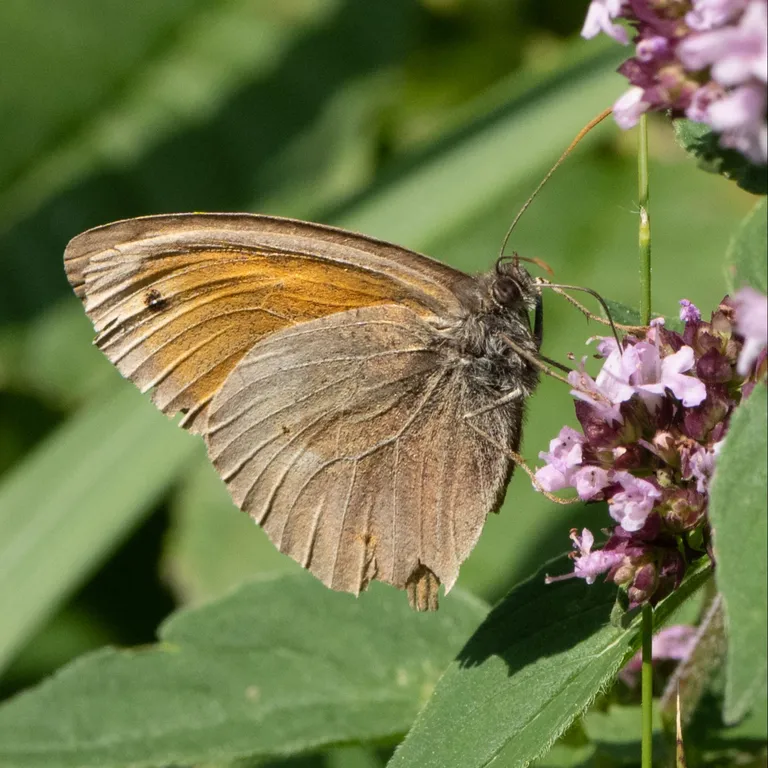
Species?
Maniola jurtina
